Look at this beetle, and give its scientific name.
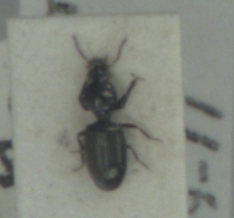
Dyschirius aeneus
